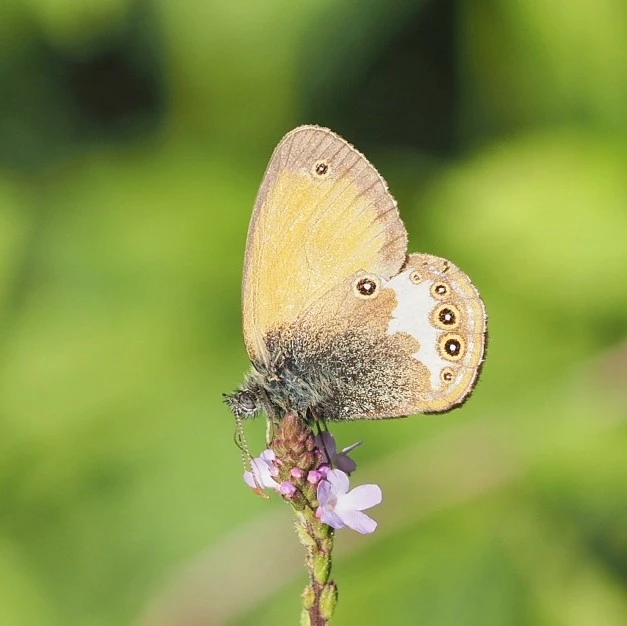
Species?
Coenonympha arcania
